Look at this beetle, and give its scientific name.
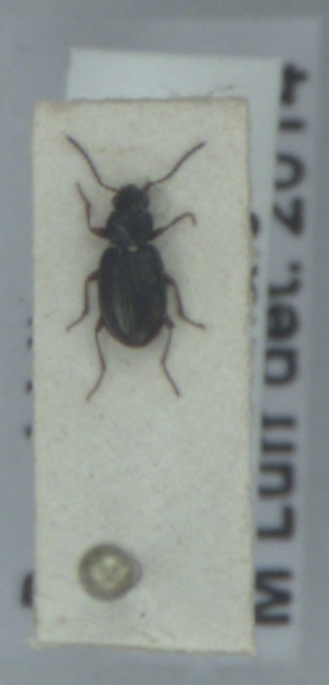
Bembidion assimile
